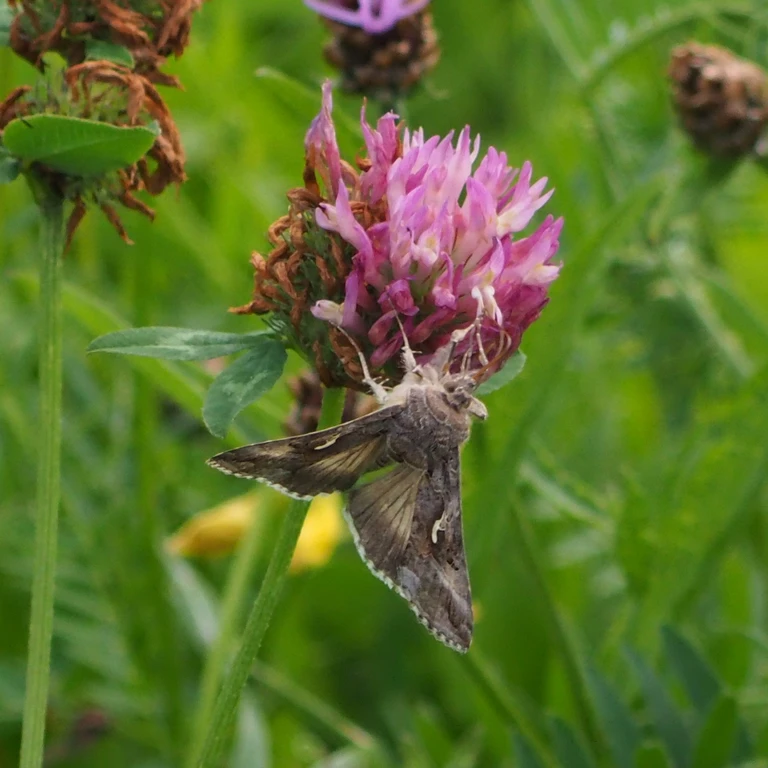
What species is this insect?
Autographa gamma
